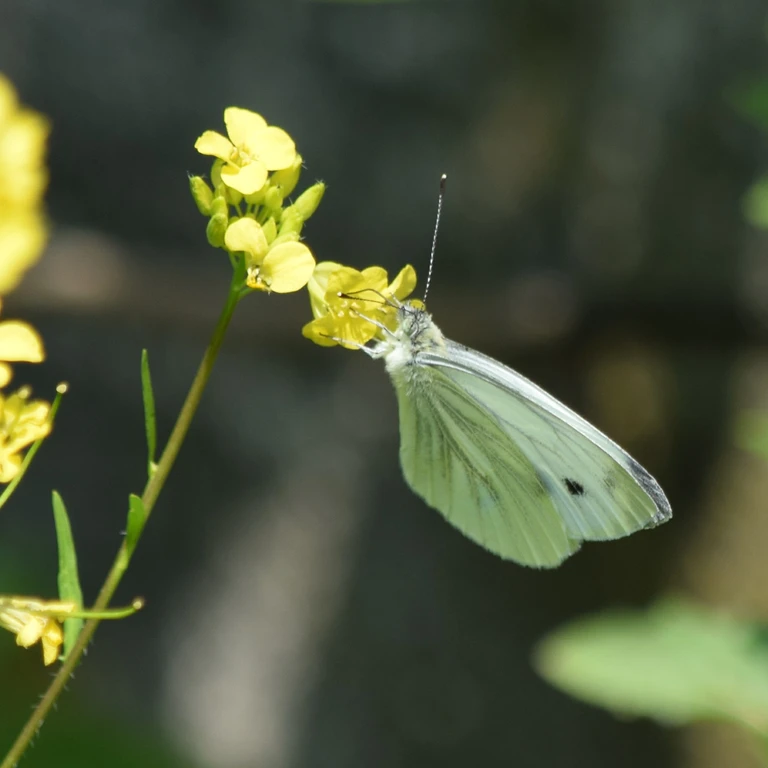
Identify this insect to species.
Pieris napi
